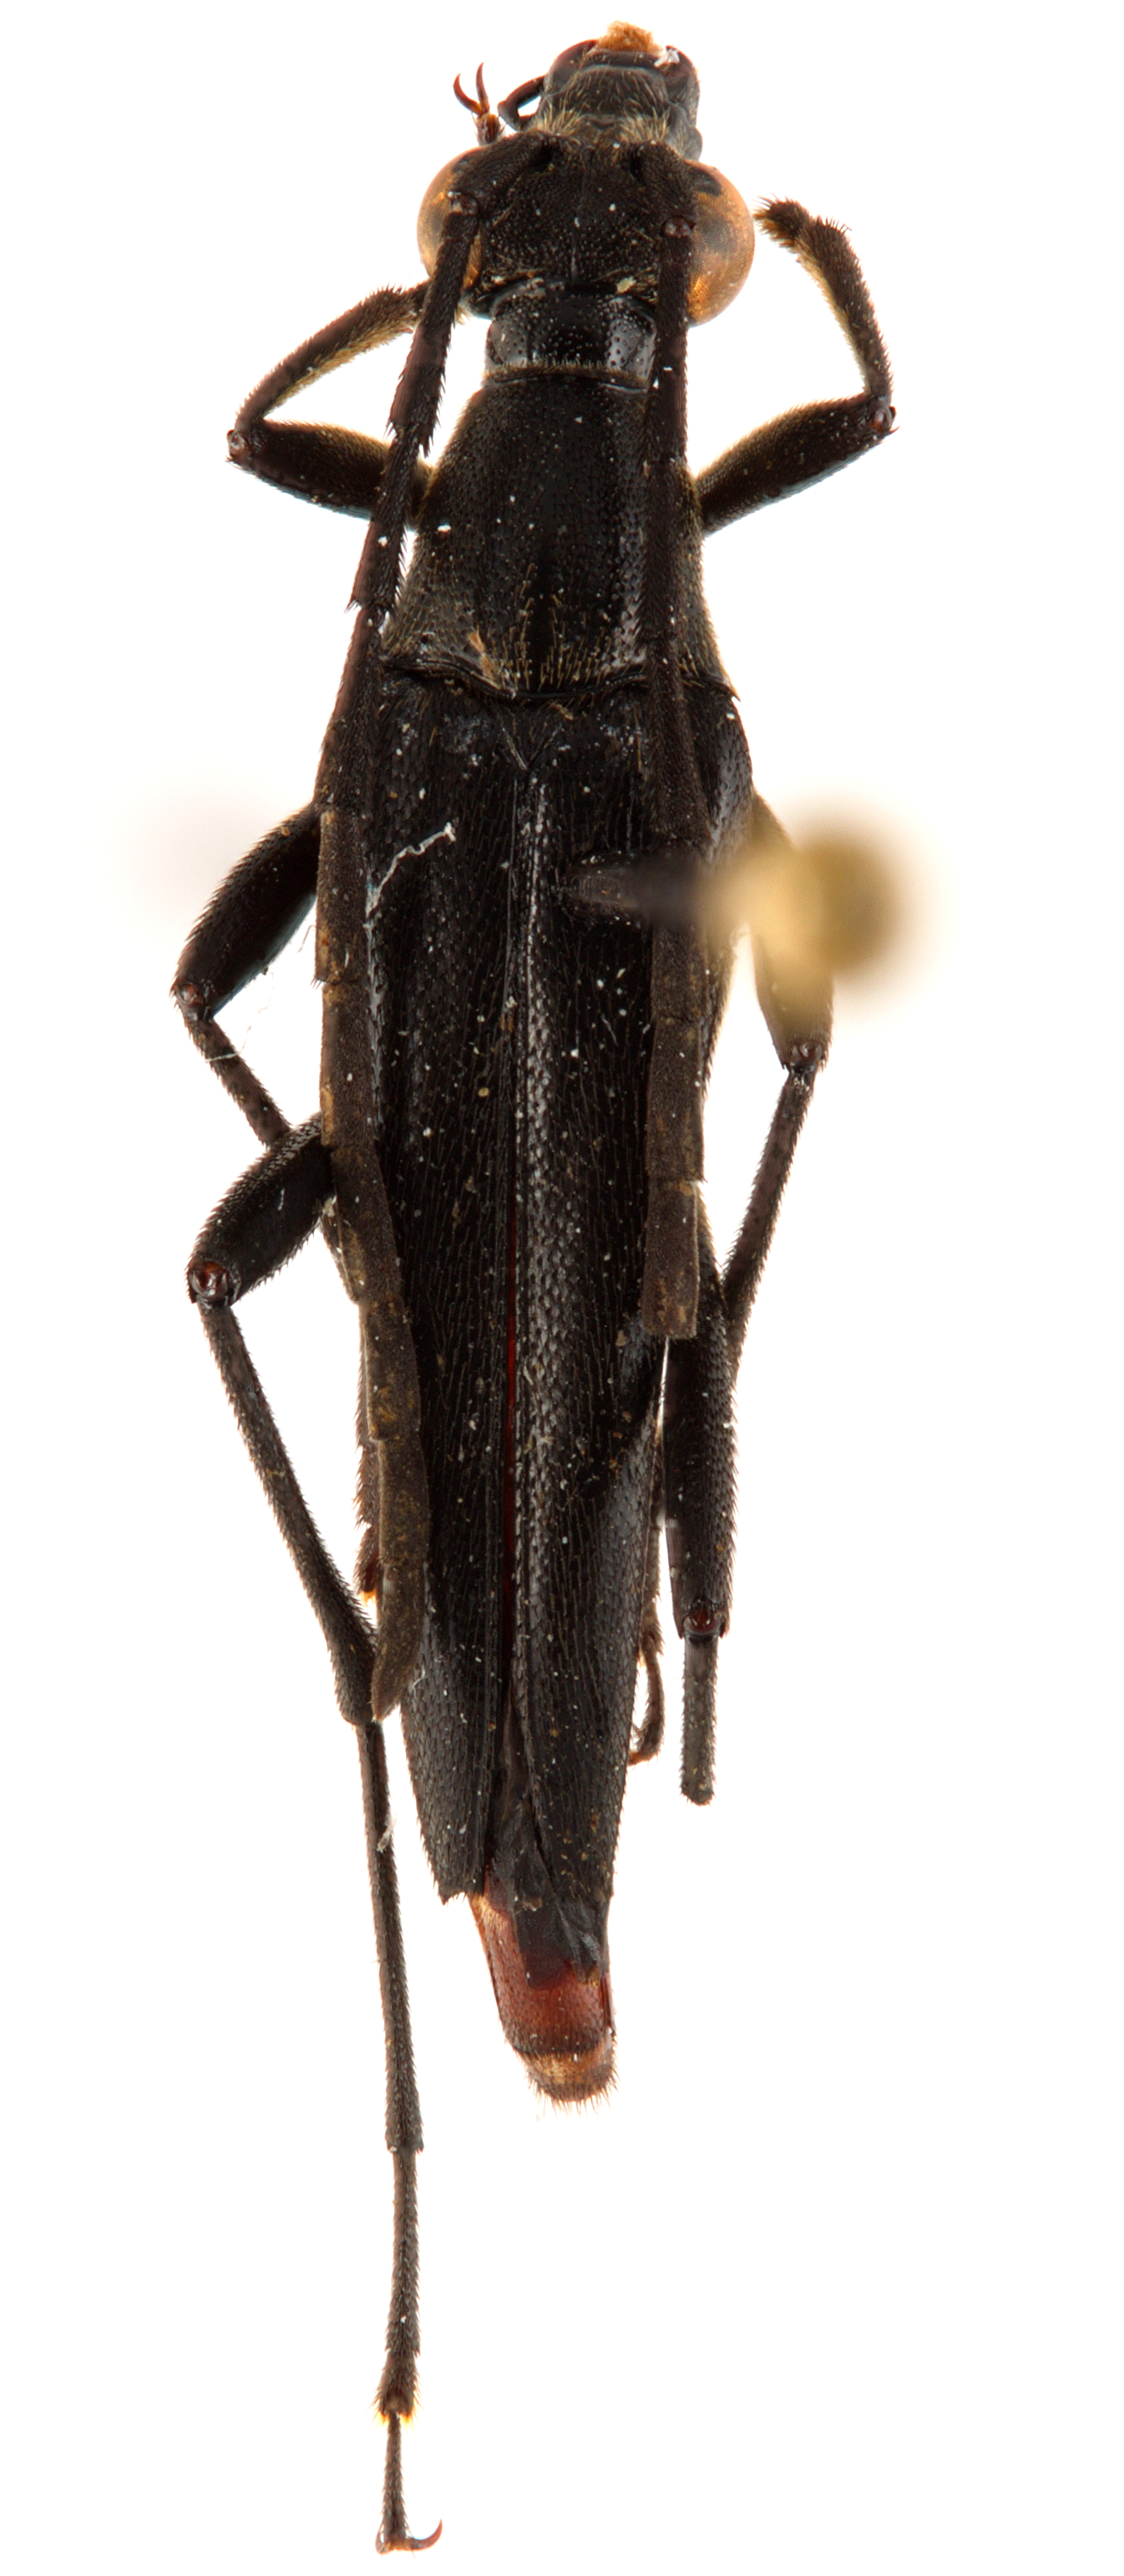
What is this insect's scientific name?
Pseudotypocerus ater
